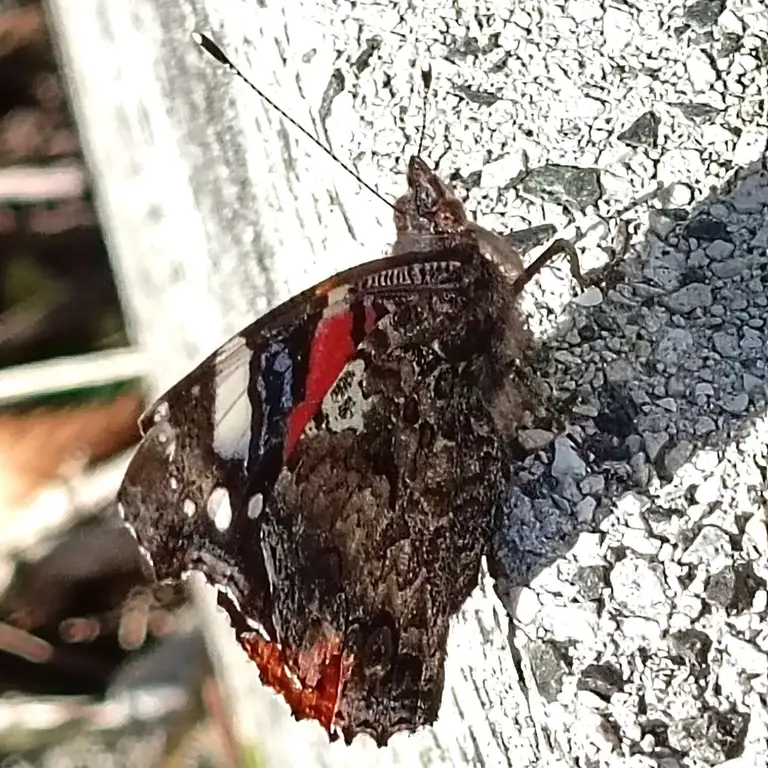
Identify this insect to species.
Vanessa atalanta
